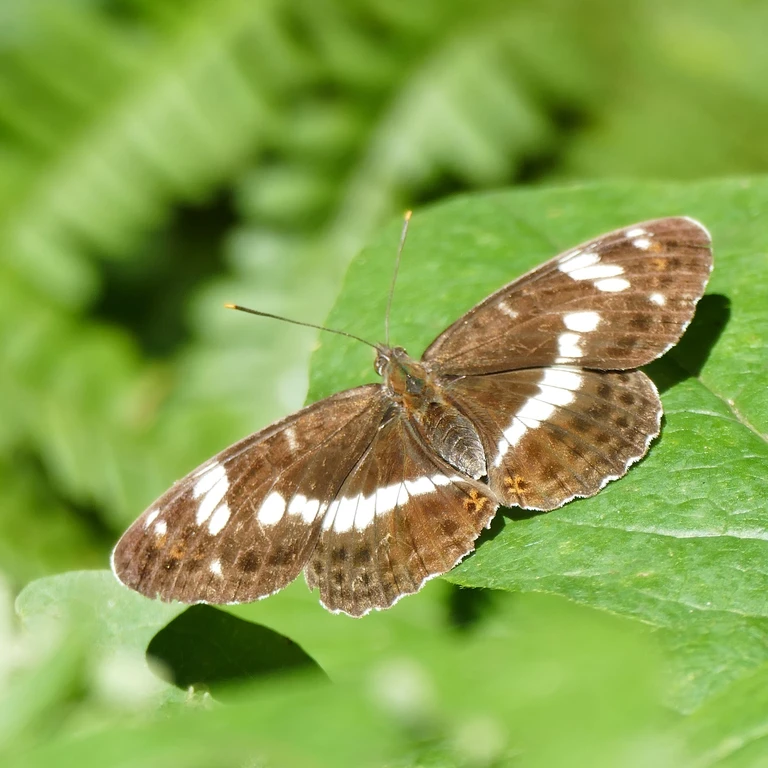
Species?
Limenitis camilla (also Ladoga camilla)
